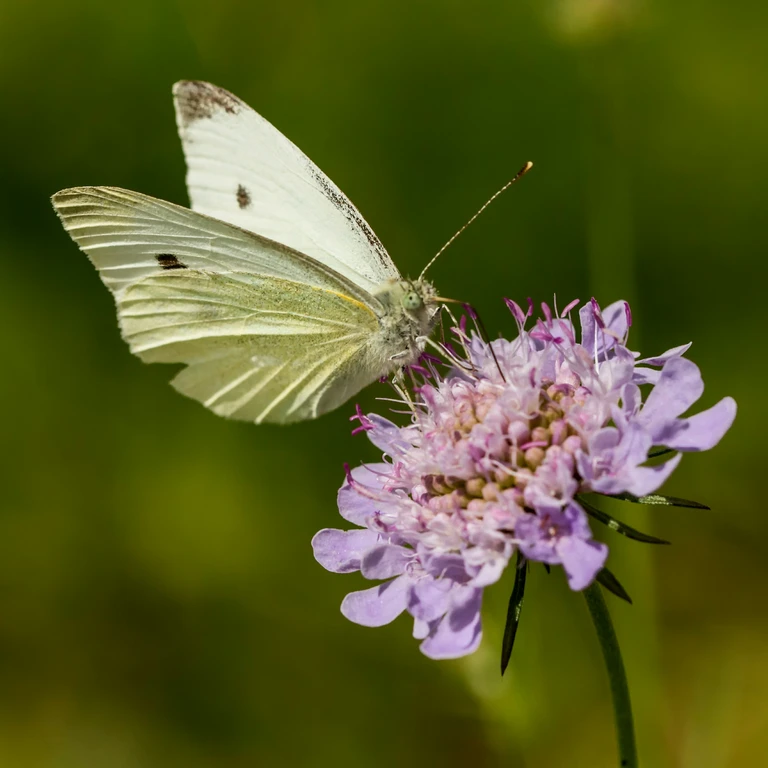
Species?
Pieris rapae
